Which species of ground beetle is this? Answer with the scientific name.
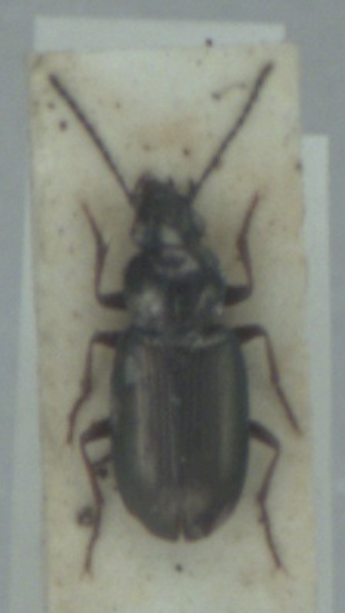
Pogonus chalceus
